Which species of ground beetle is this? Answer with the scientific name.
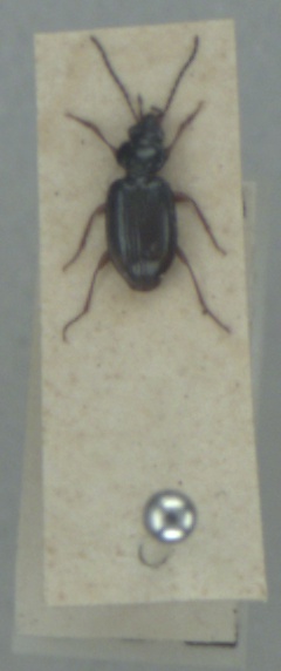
Bembidion biguttatum
